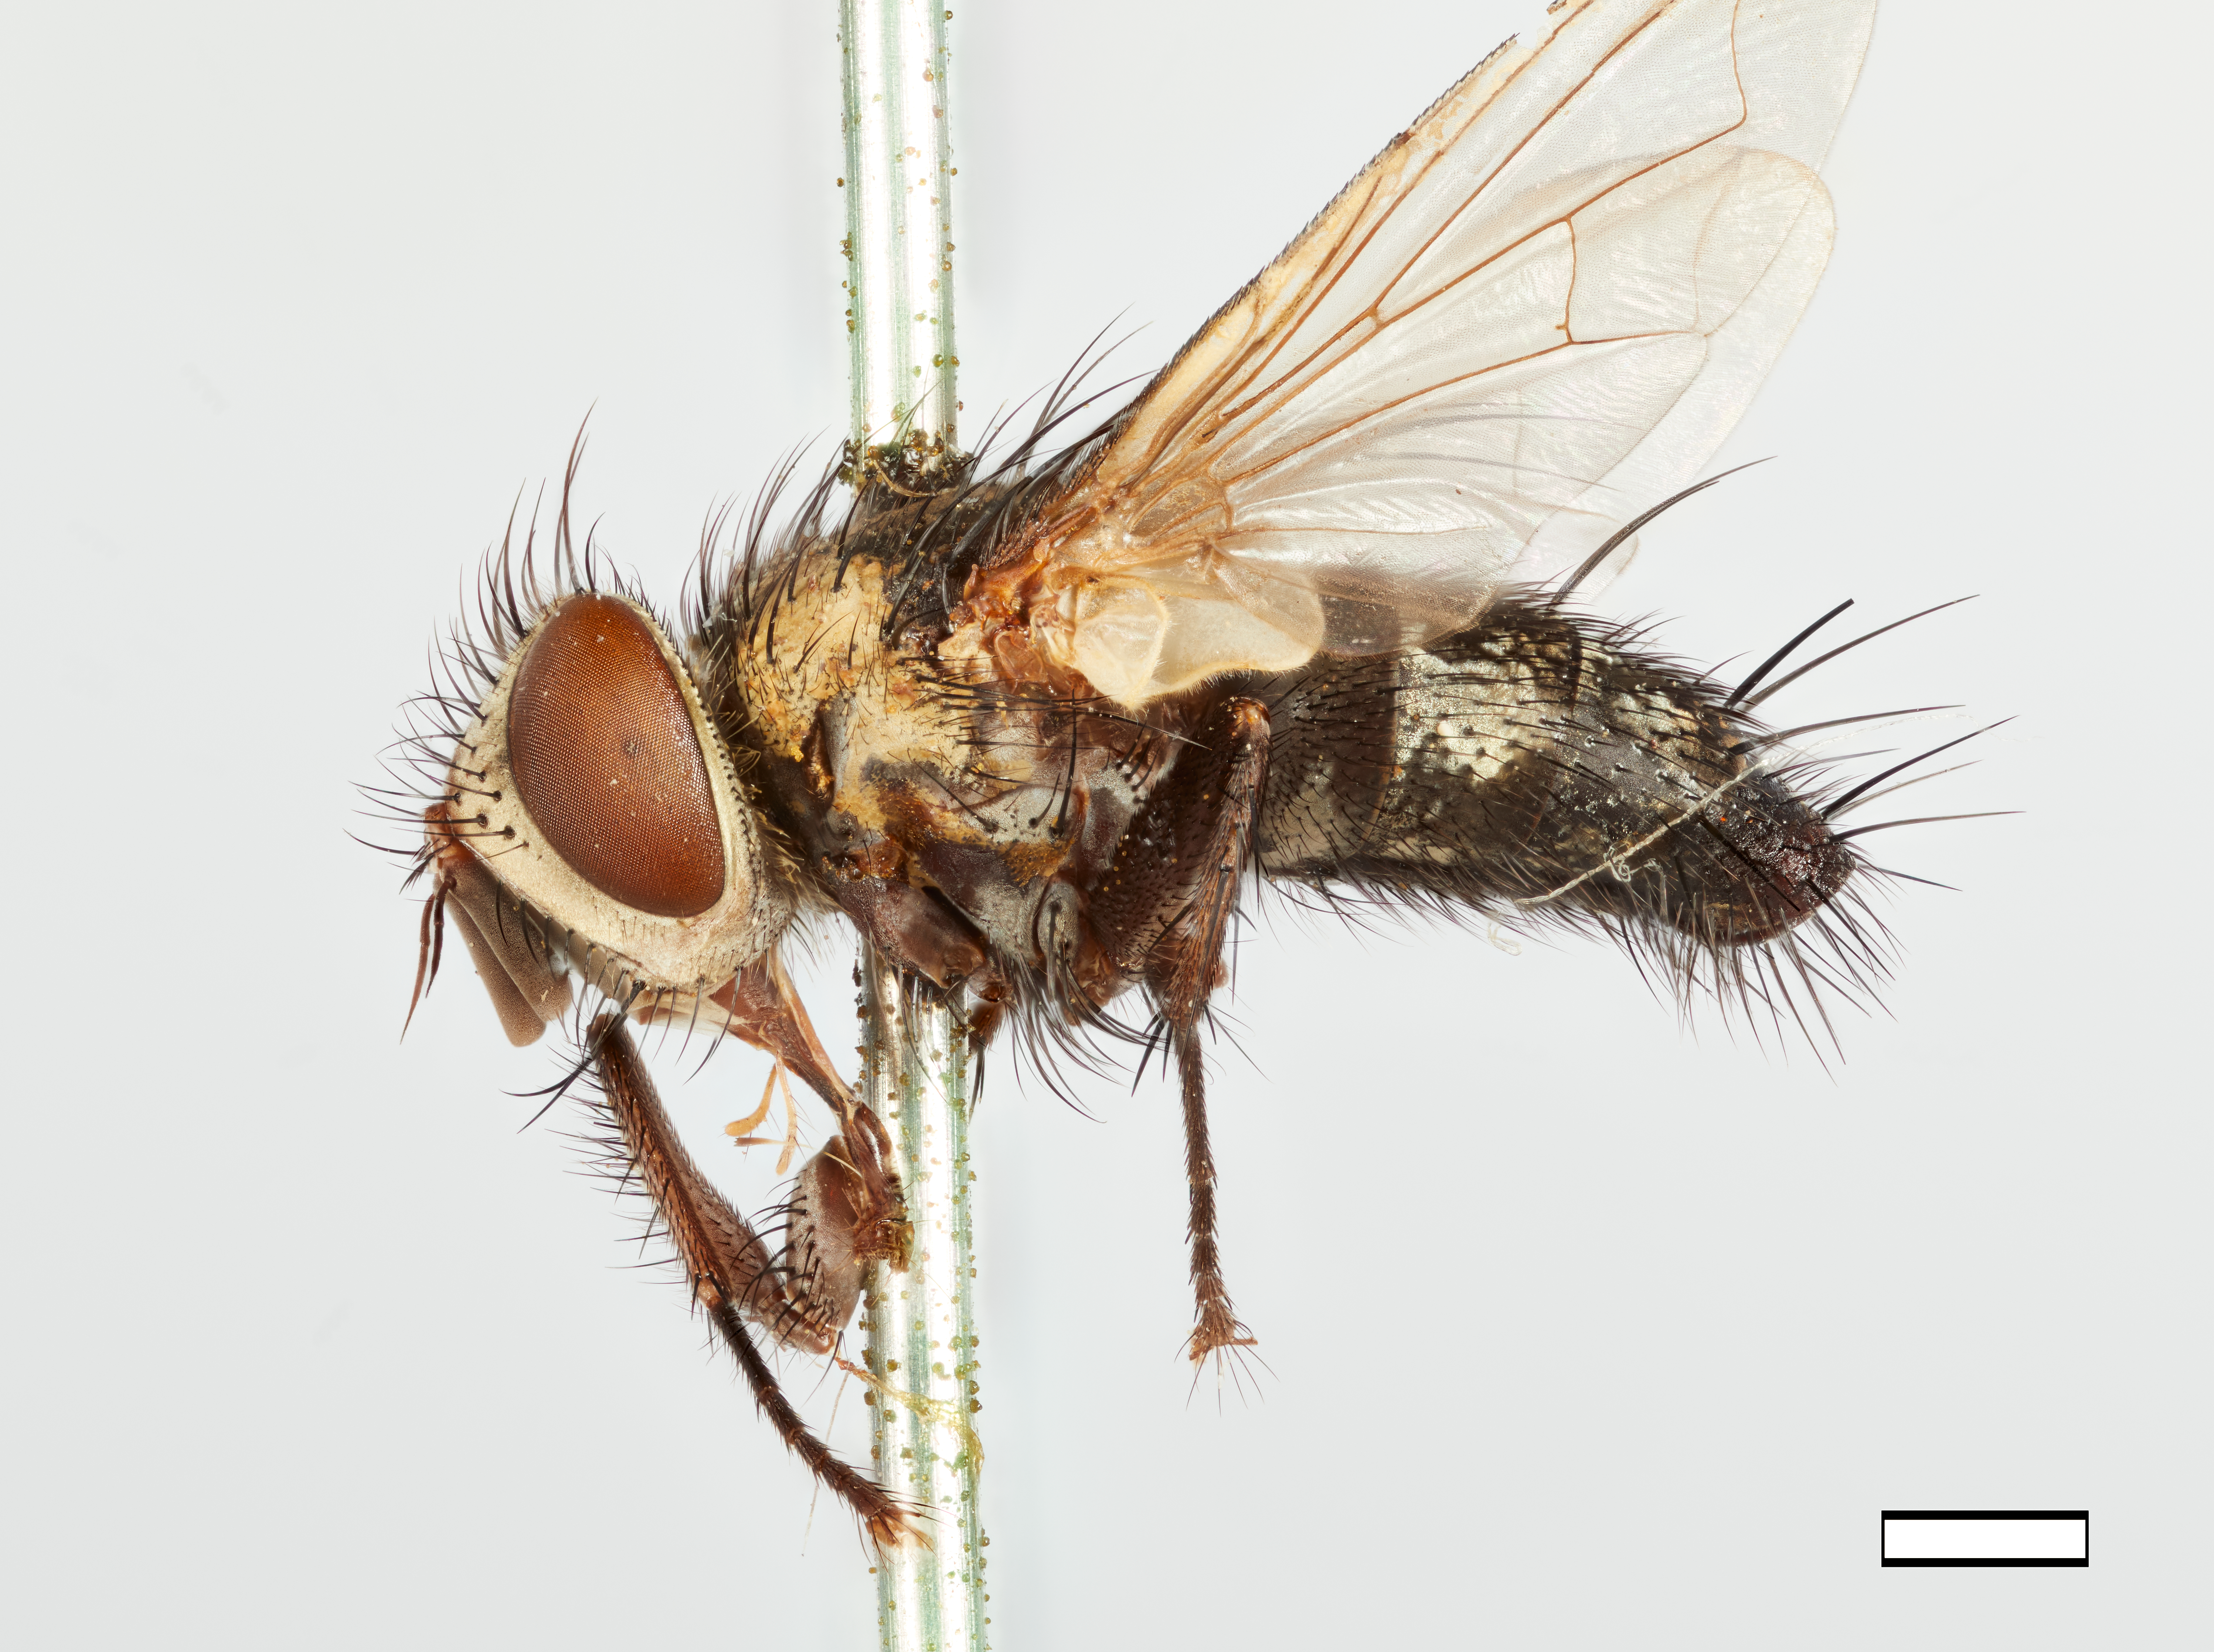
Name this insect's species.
Distichona auriceps
